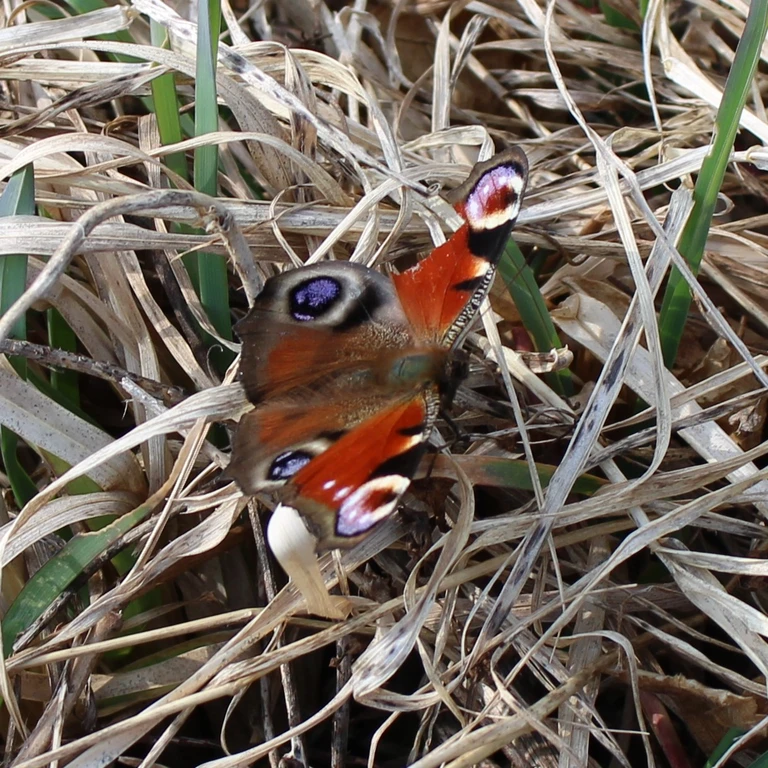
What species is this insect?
Aglais io
